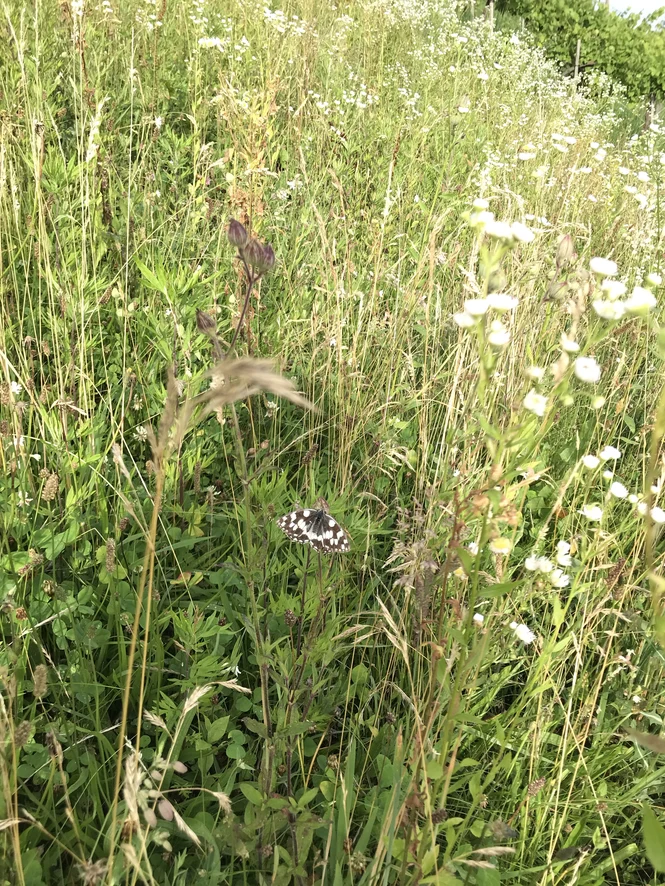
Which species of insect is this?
Melanargia galathea
